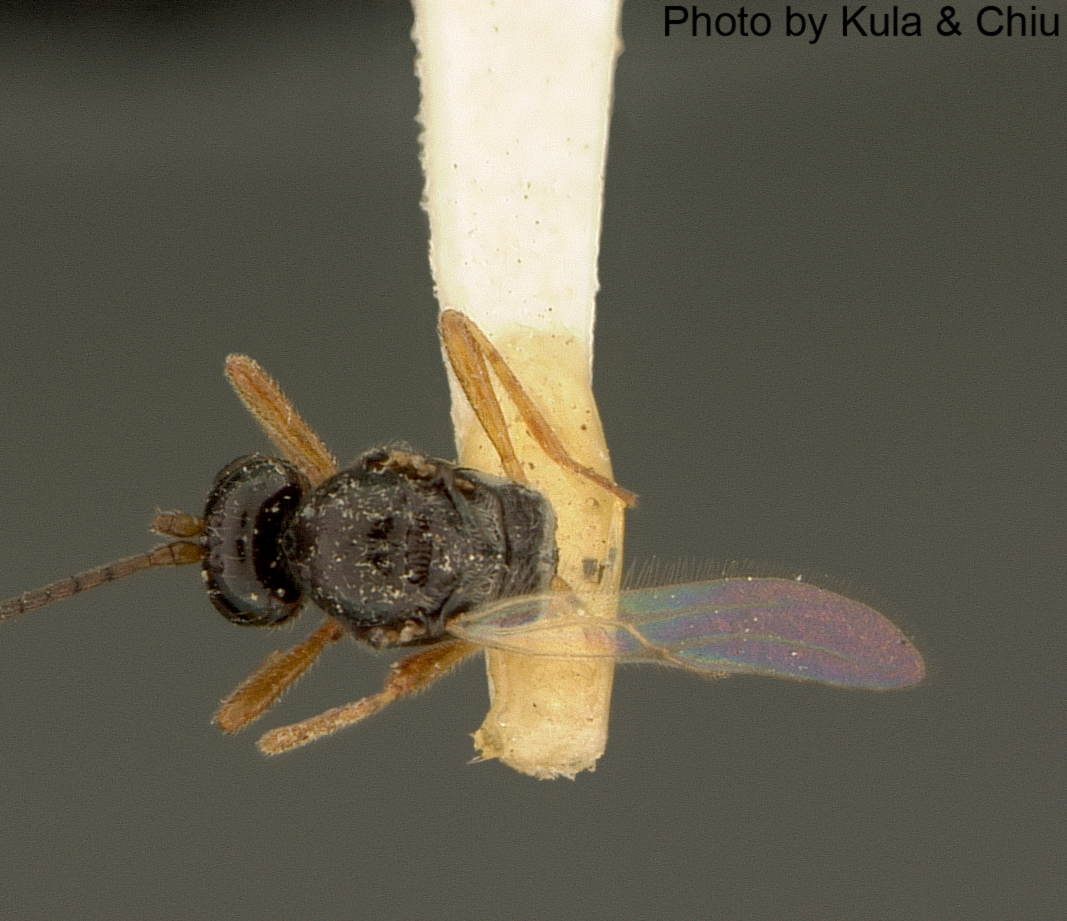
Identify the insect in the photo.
Daenus confusa
